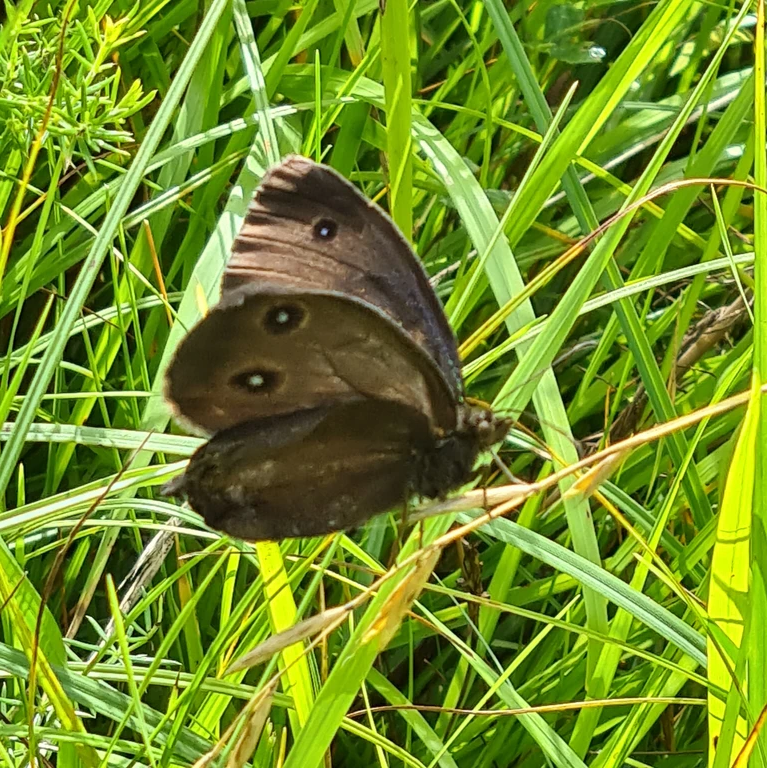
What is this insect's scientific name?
Minois dryas
